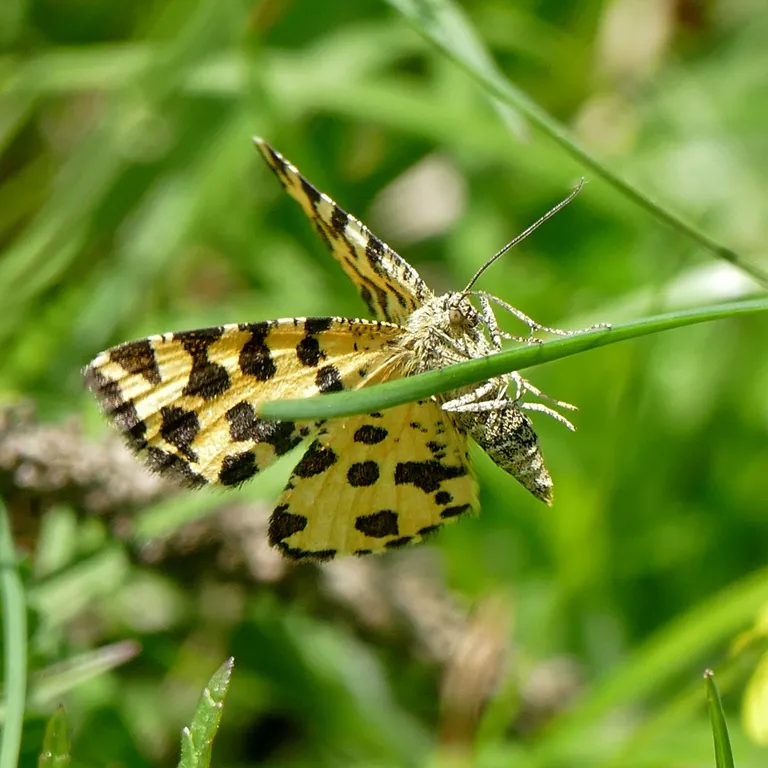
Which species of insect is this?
Pseudopanthera macularia
